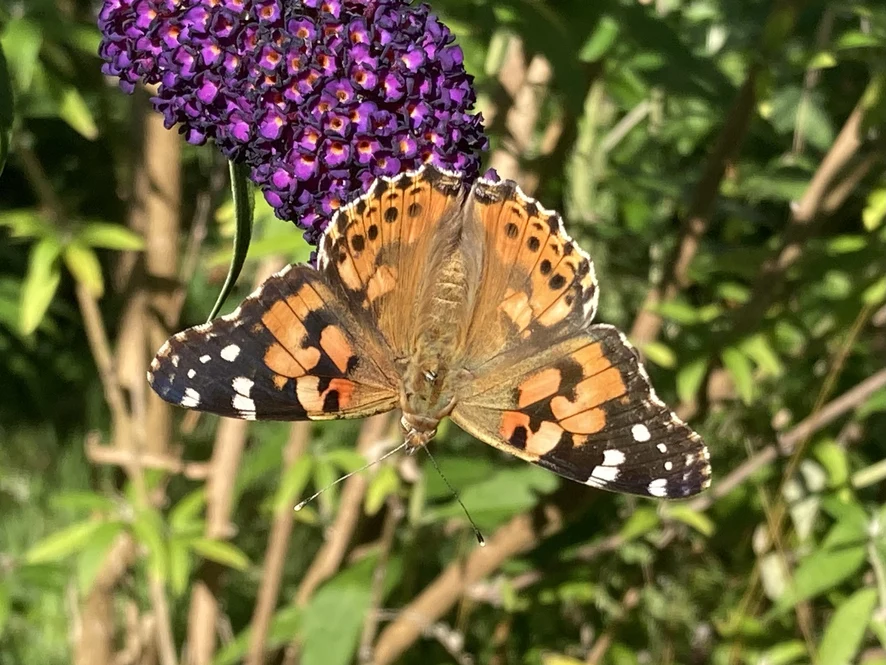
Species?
Vanessa cardui
